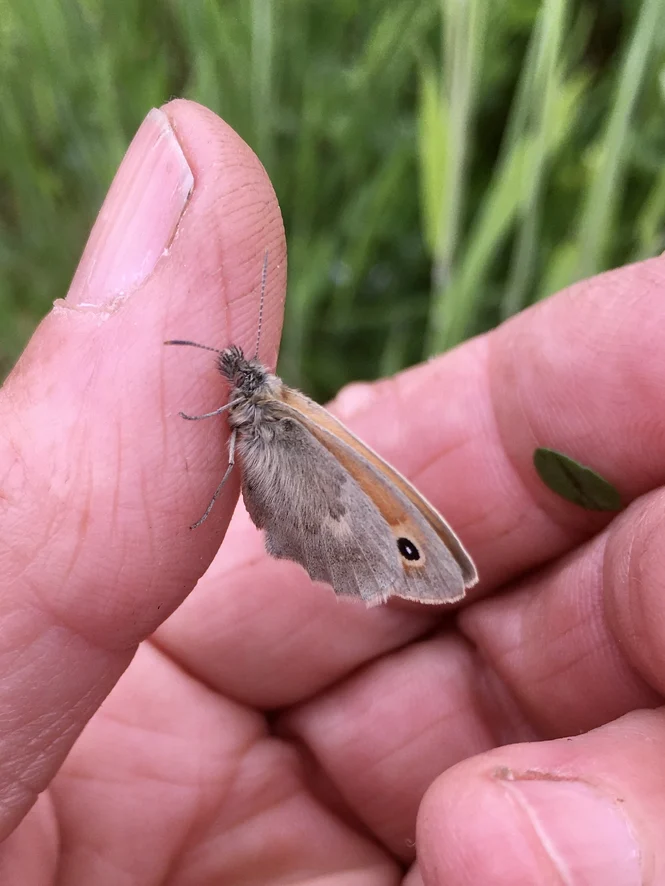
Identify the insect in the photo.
Coenonympha pamphilus
